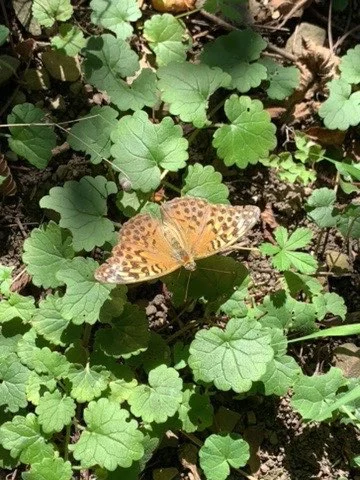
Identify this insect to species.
Argynnis paphia
